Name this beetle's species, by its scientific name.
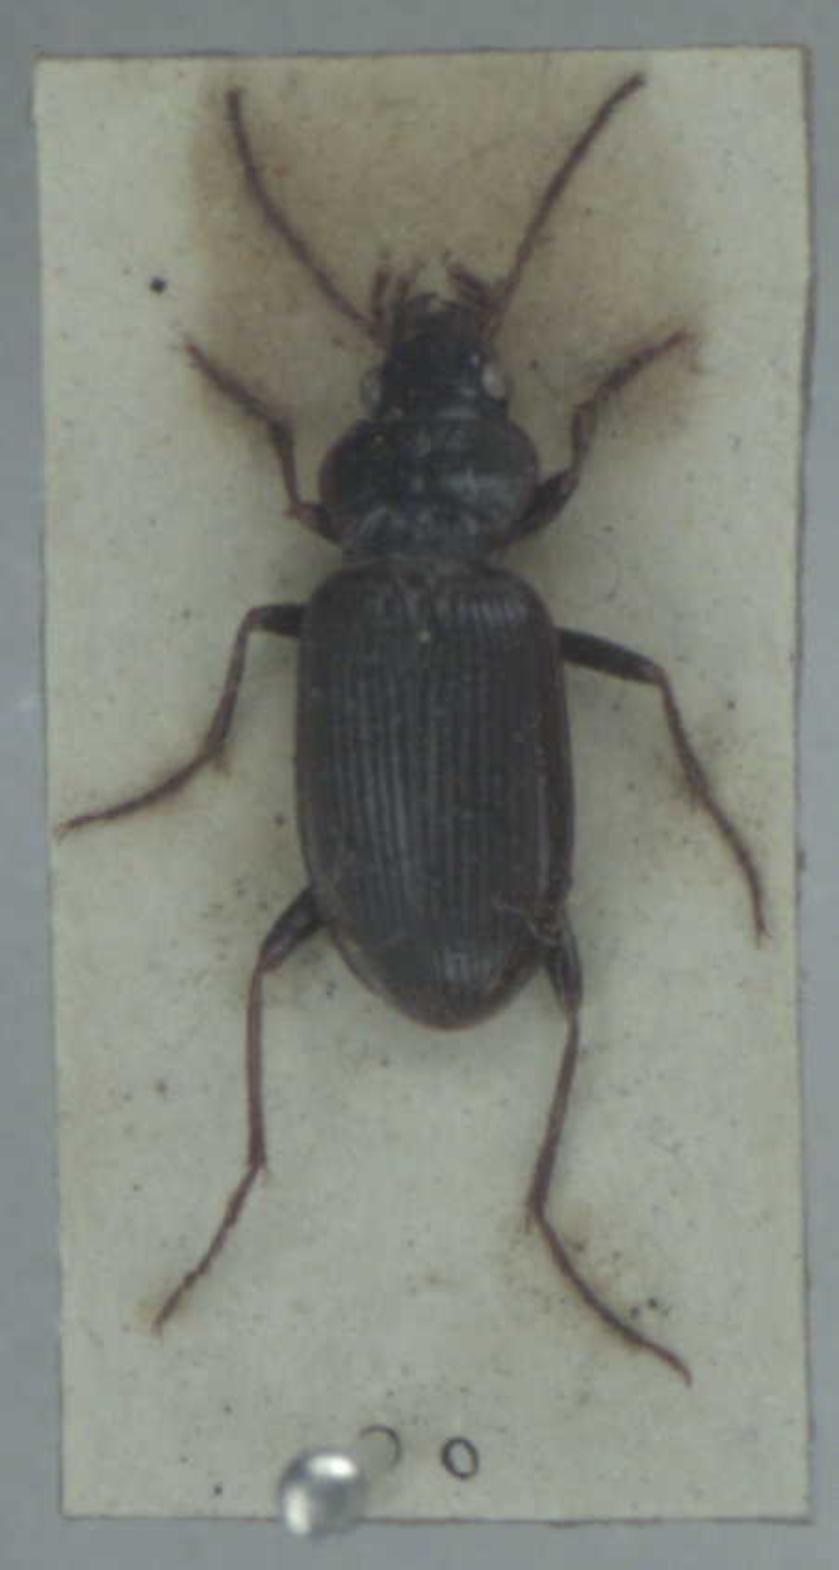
Nebria brevicollis
